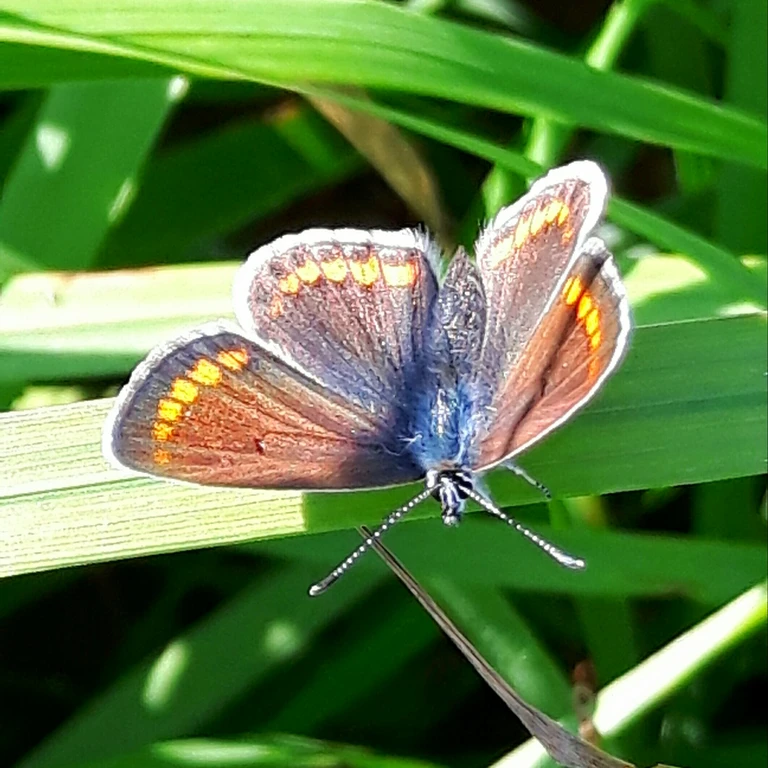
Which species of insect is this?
Aricia agestis/artaxerxes
